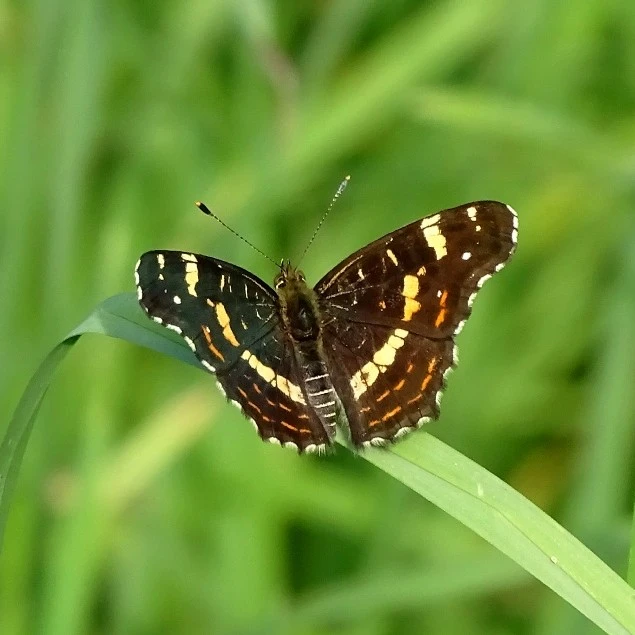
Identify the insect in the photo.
Araschnia levana
